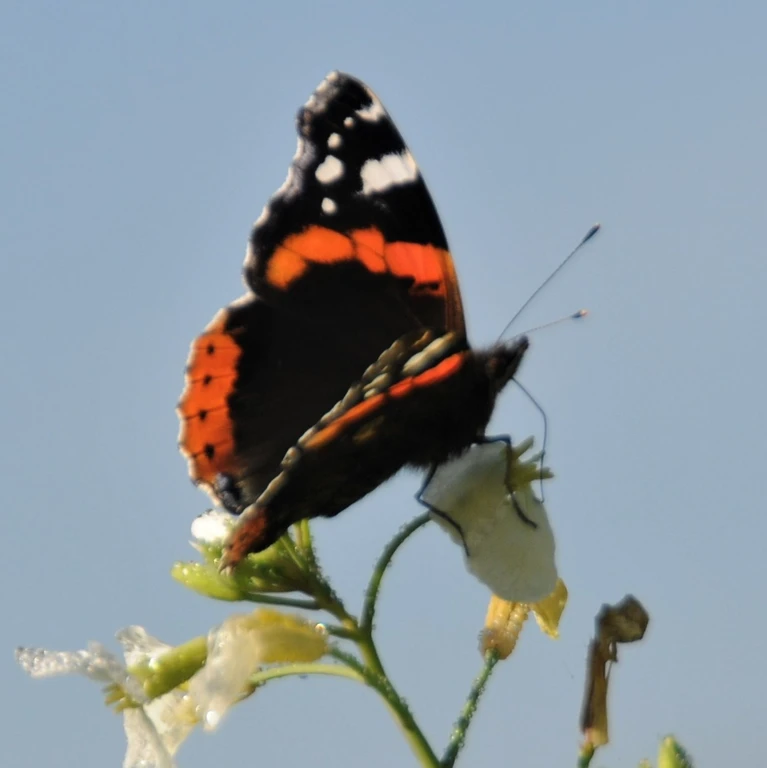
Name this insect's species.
Vanessa atalanta
